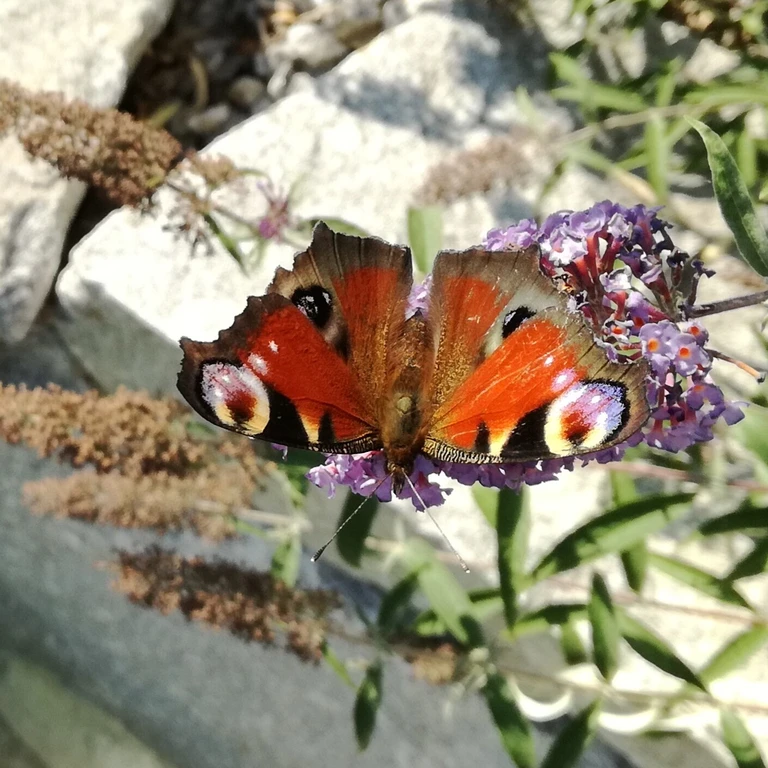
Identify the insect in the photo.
Aglais io
